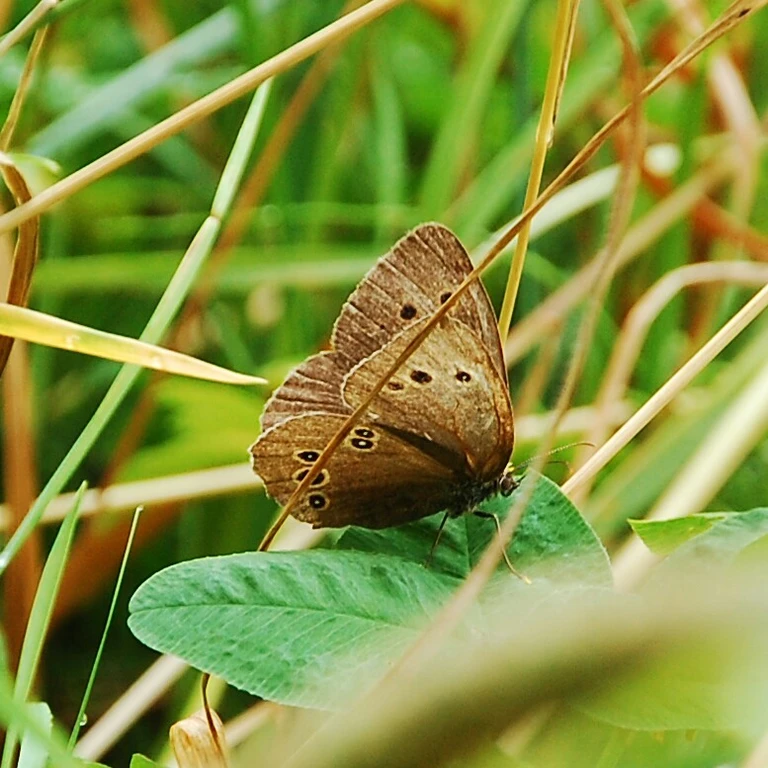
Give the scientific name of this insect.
Aphantopus hyperantus
